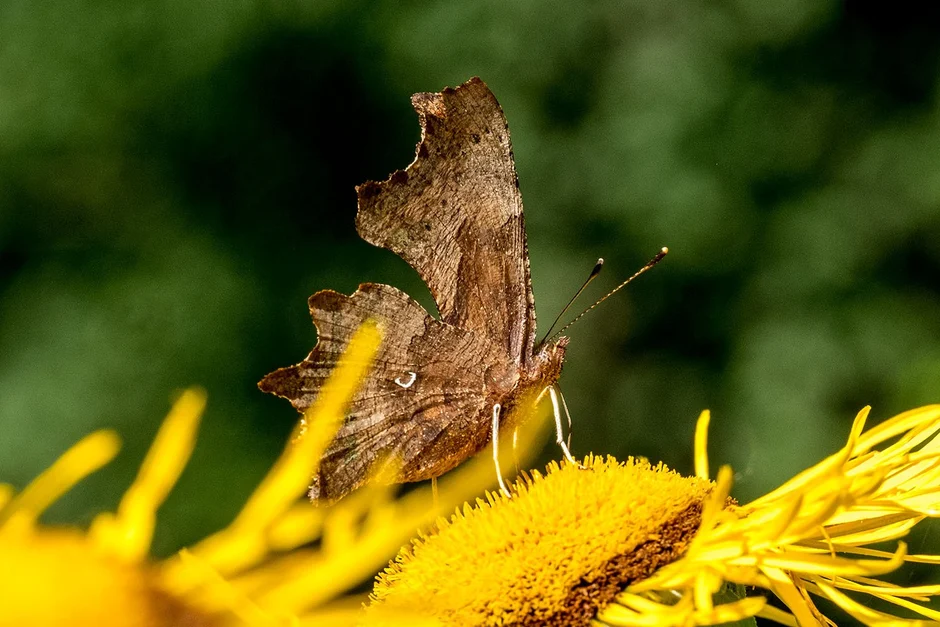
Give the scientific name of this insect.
Polygonia c-album
